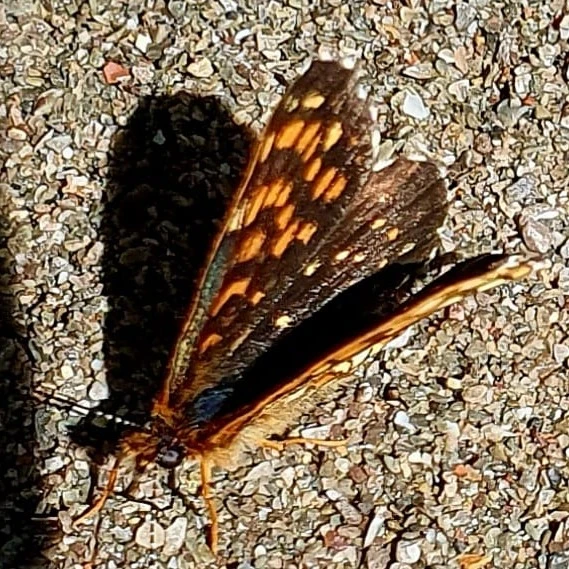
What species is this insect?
Melitaea diamina
